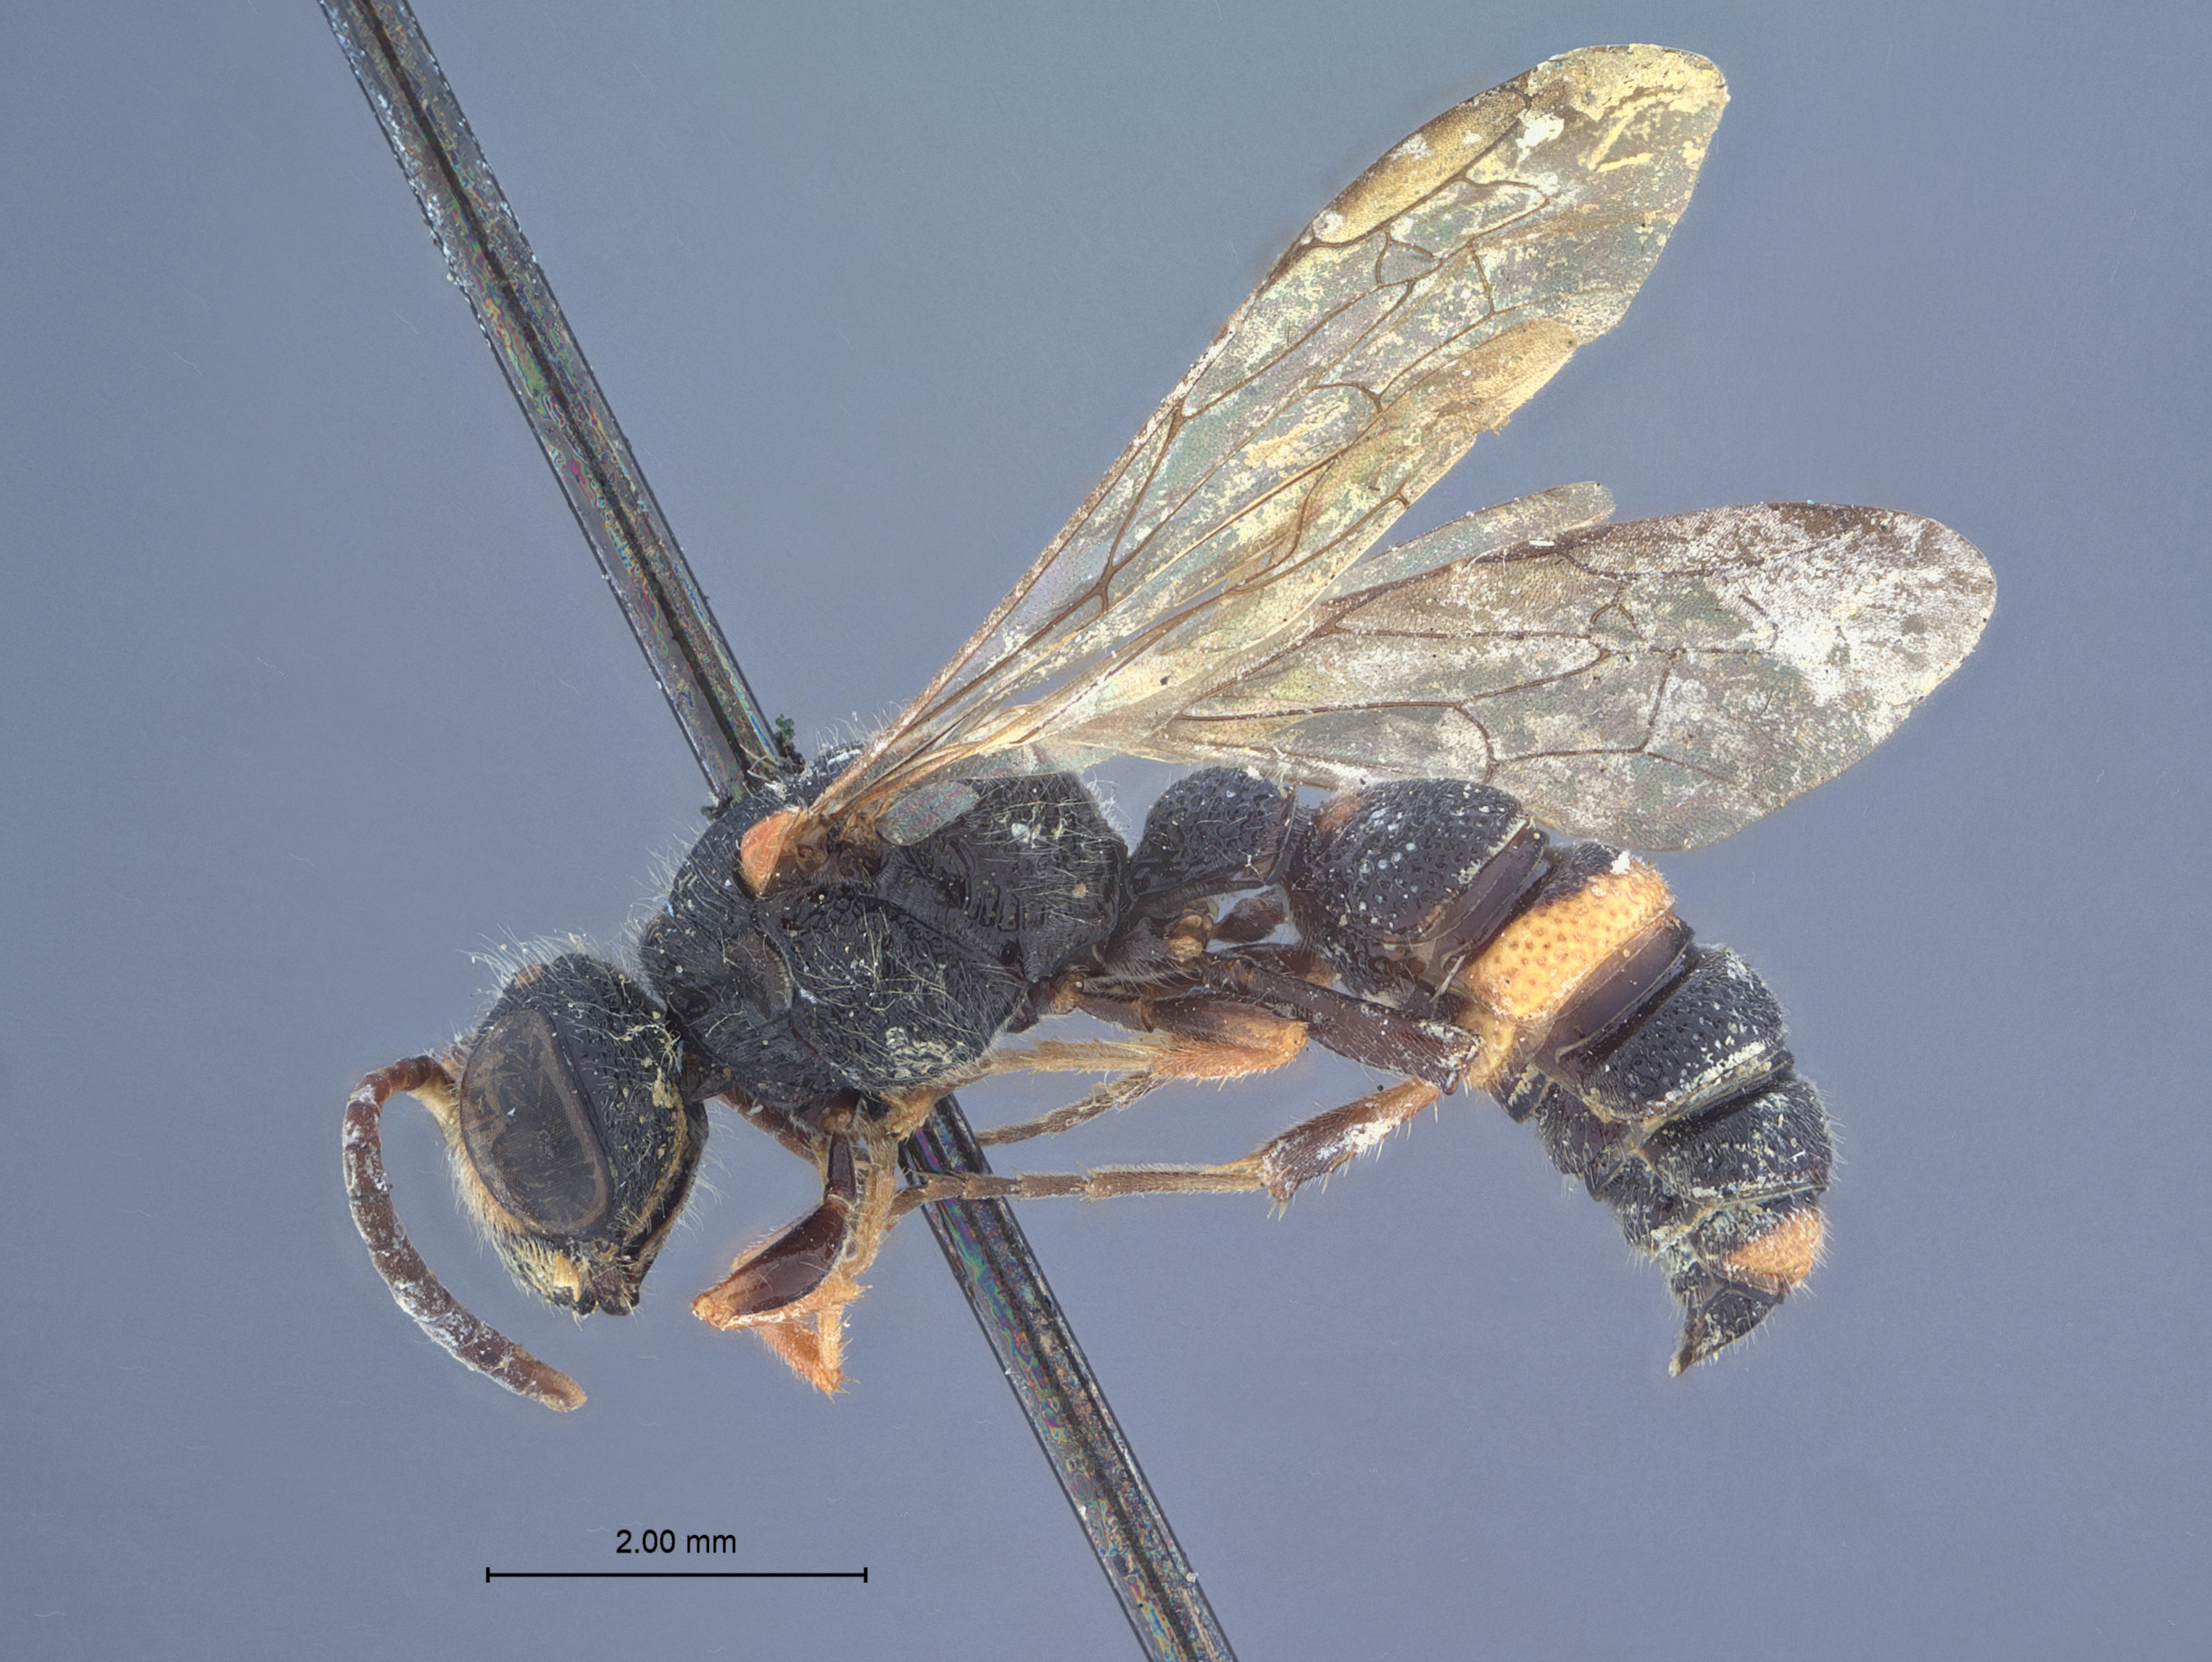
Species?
Cerceris fukaii
